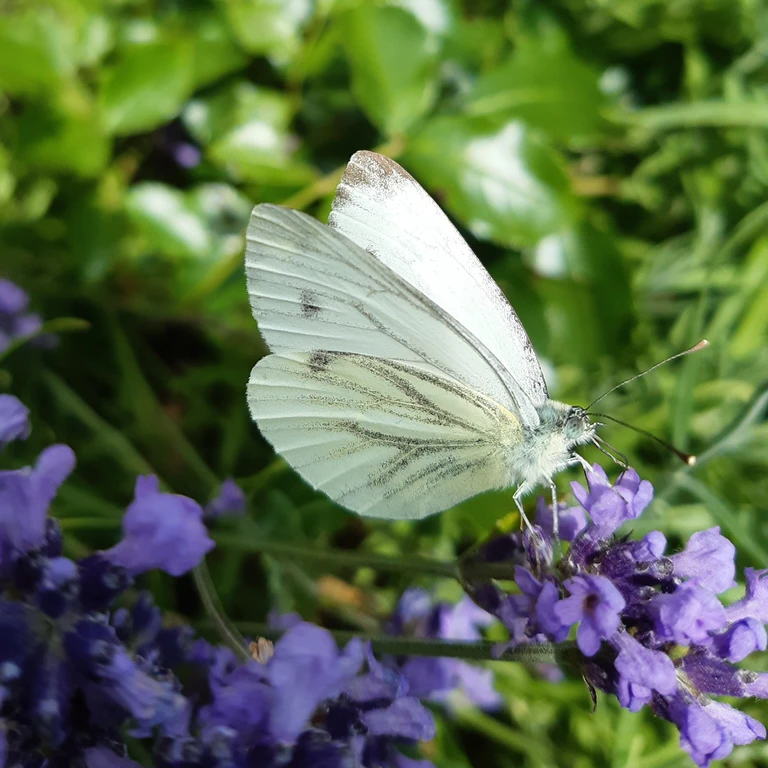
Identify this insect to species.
Pieris napi
